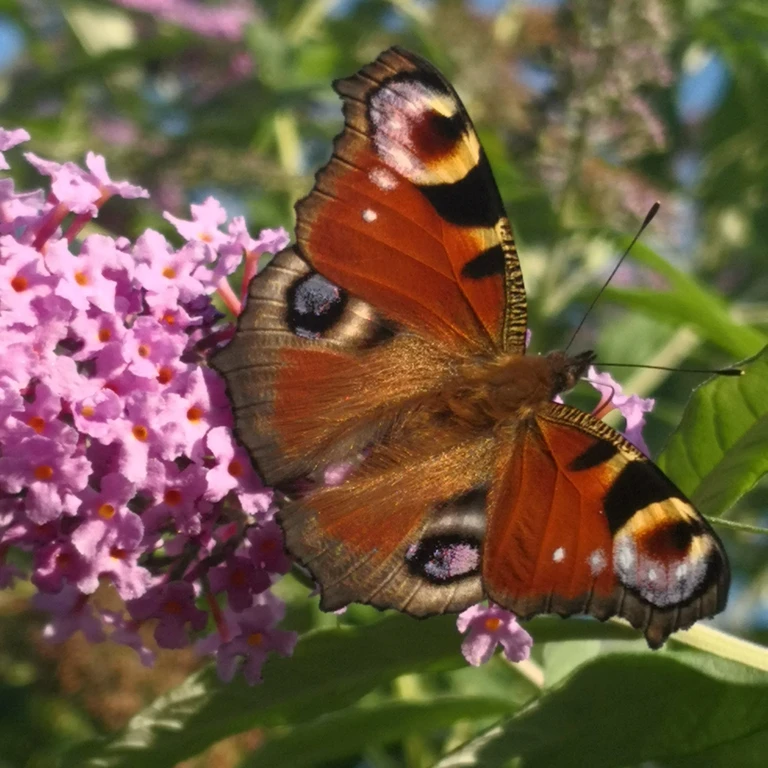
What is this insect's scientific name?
Aglais io
